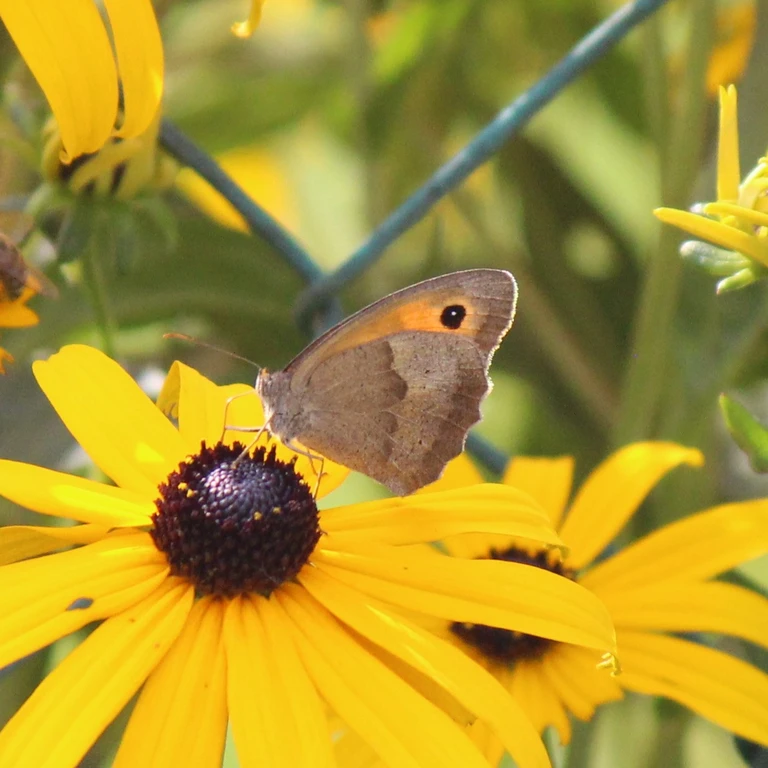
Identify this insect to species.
Maniola jurtina
